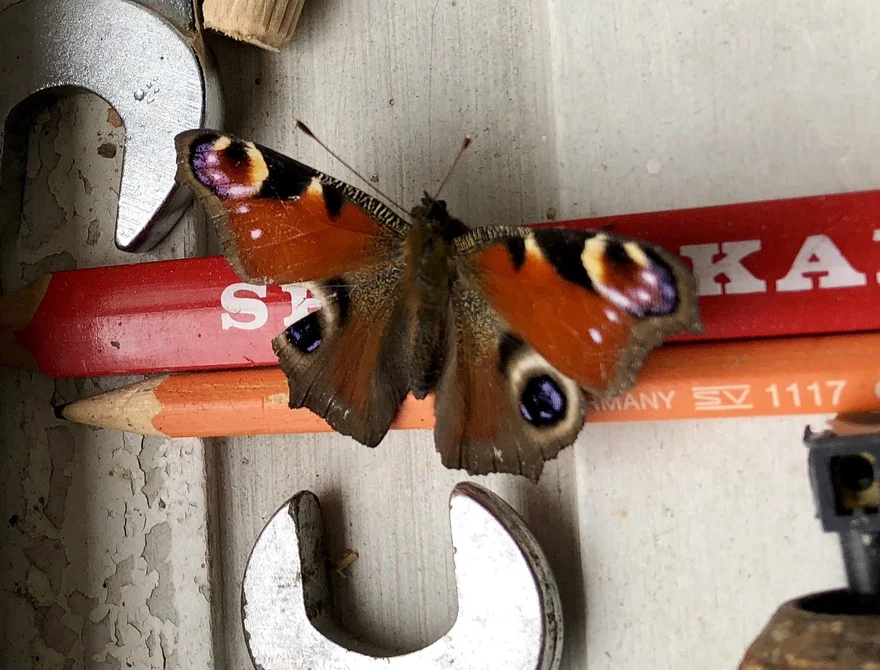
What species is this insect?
Aglais io
